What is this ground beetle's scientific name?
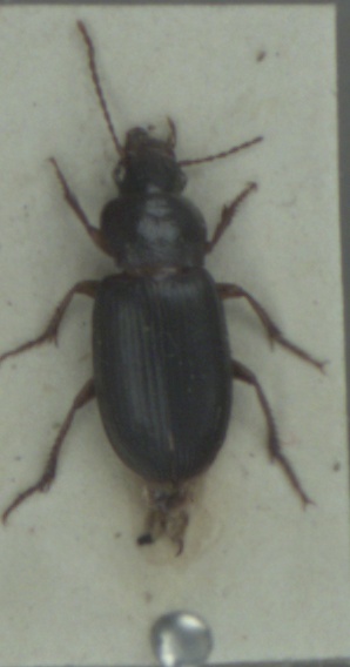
Ophonus rufibarbis
